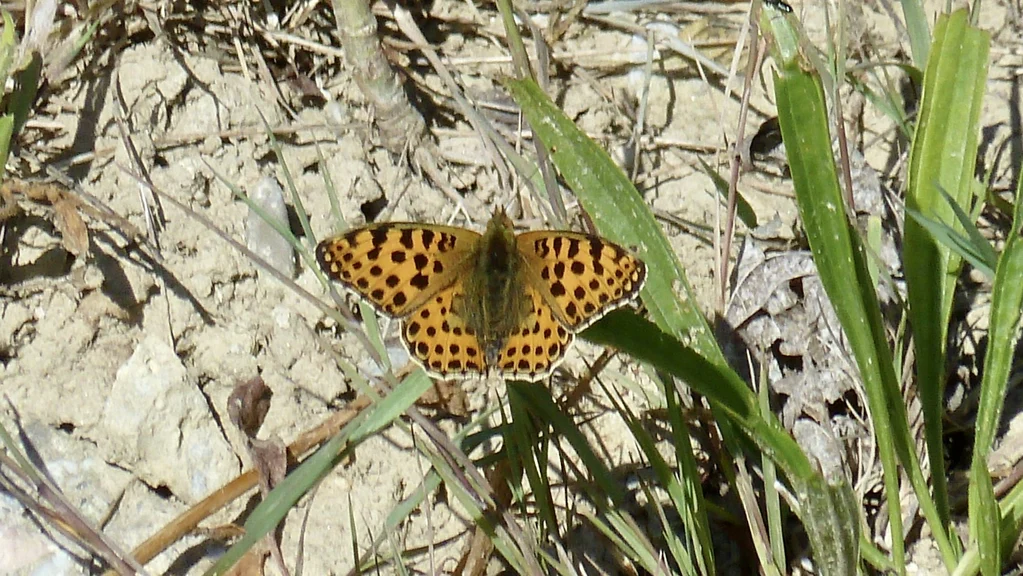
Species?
Issoria lathonia
